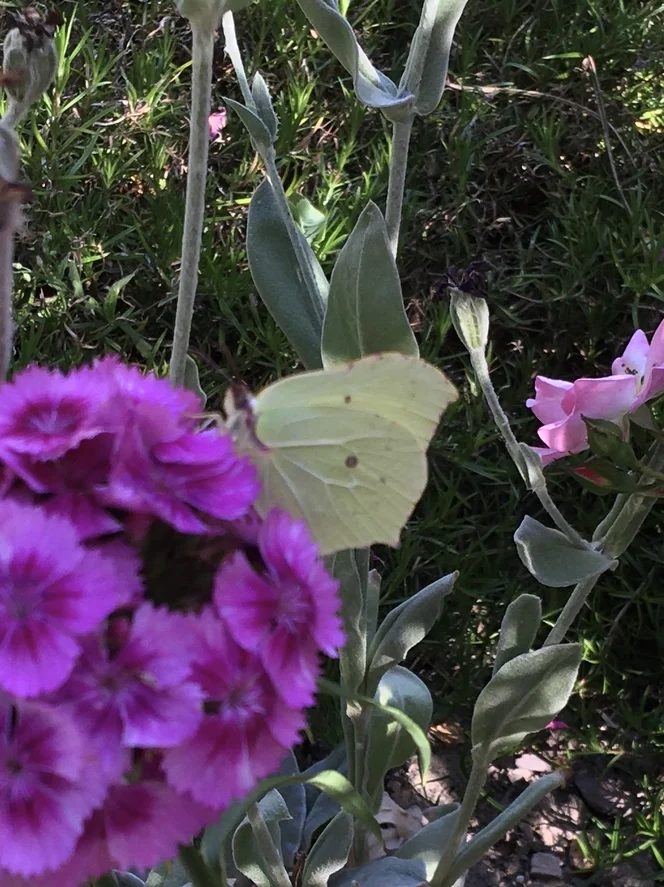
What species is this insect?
Gonepteryx rhamni
